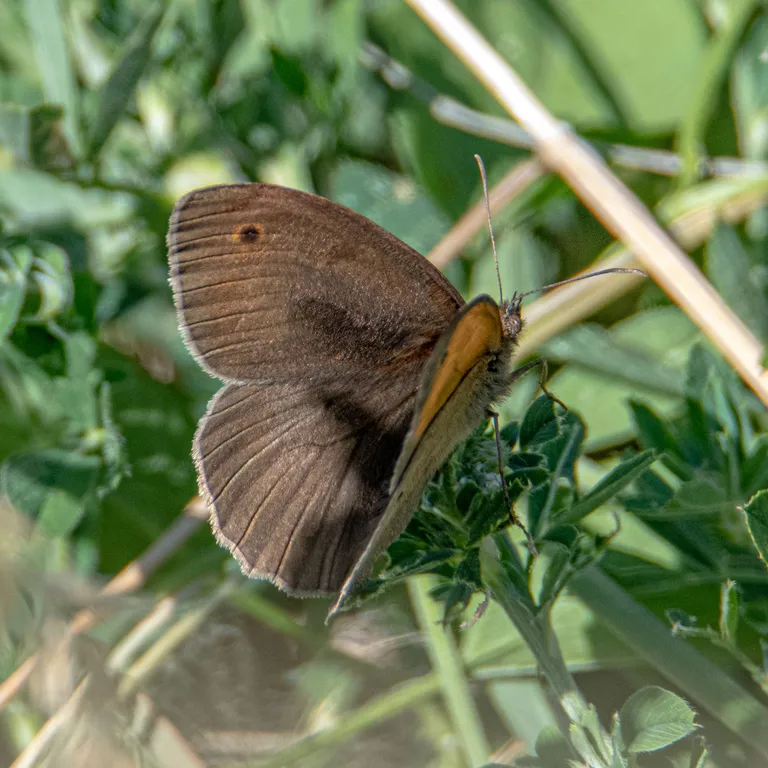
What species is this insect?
Maniola jurtina
